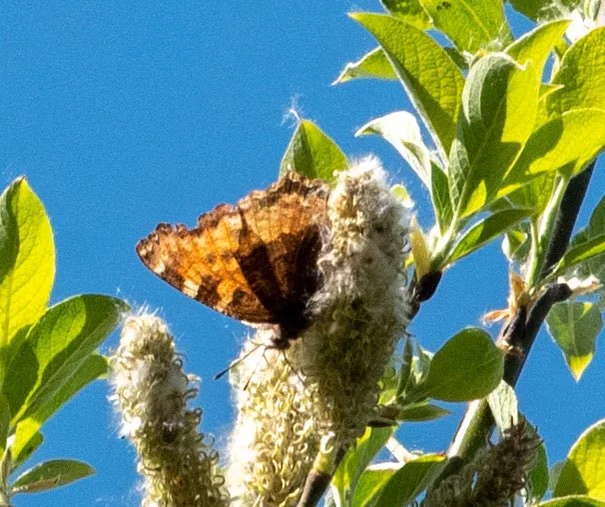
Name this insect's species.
Nymphalis polychloros
